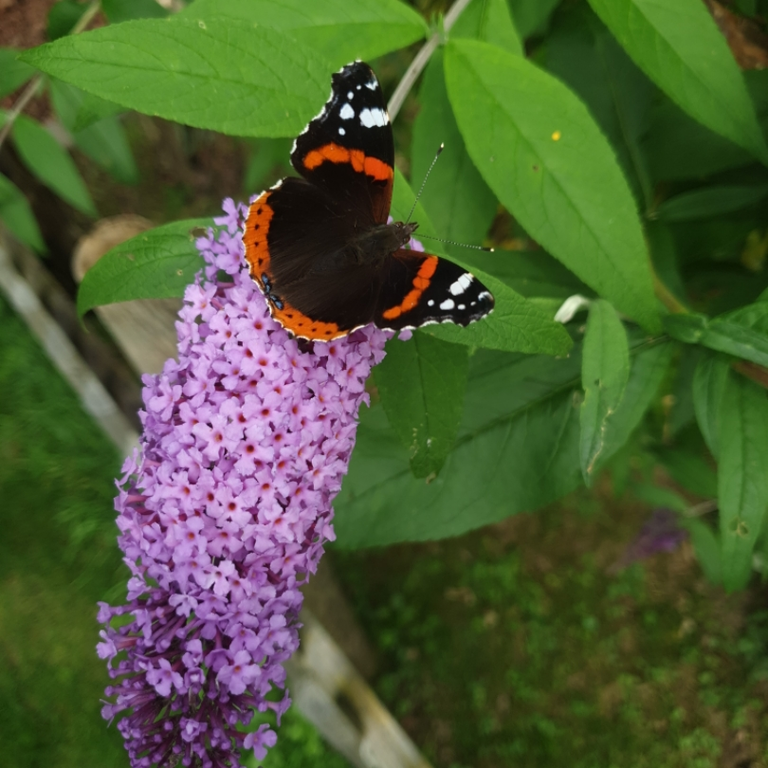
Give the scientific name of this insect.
Vanessa atalanta
